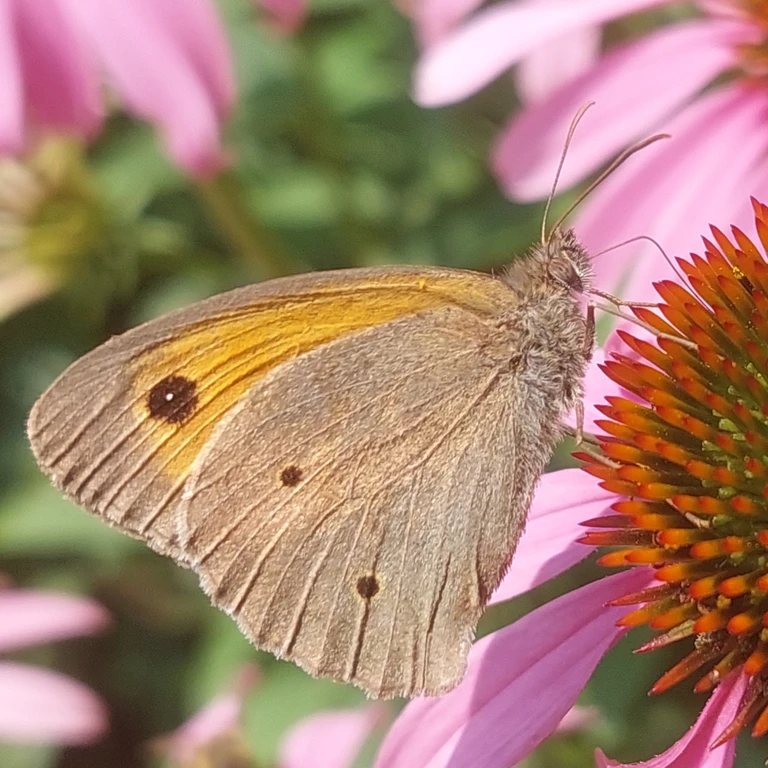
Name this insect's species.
Maniola jurtina
